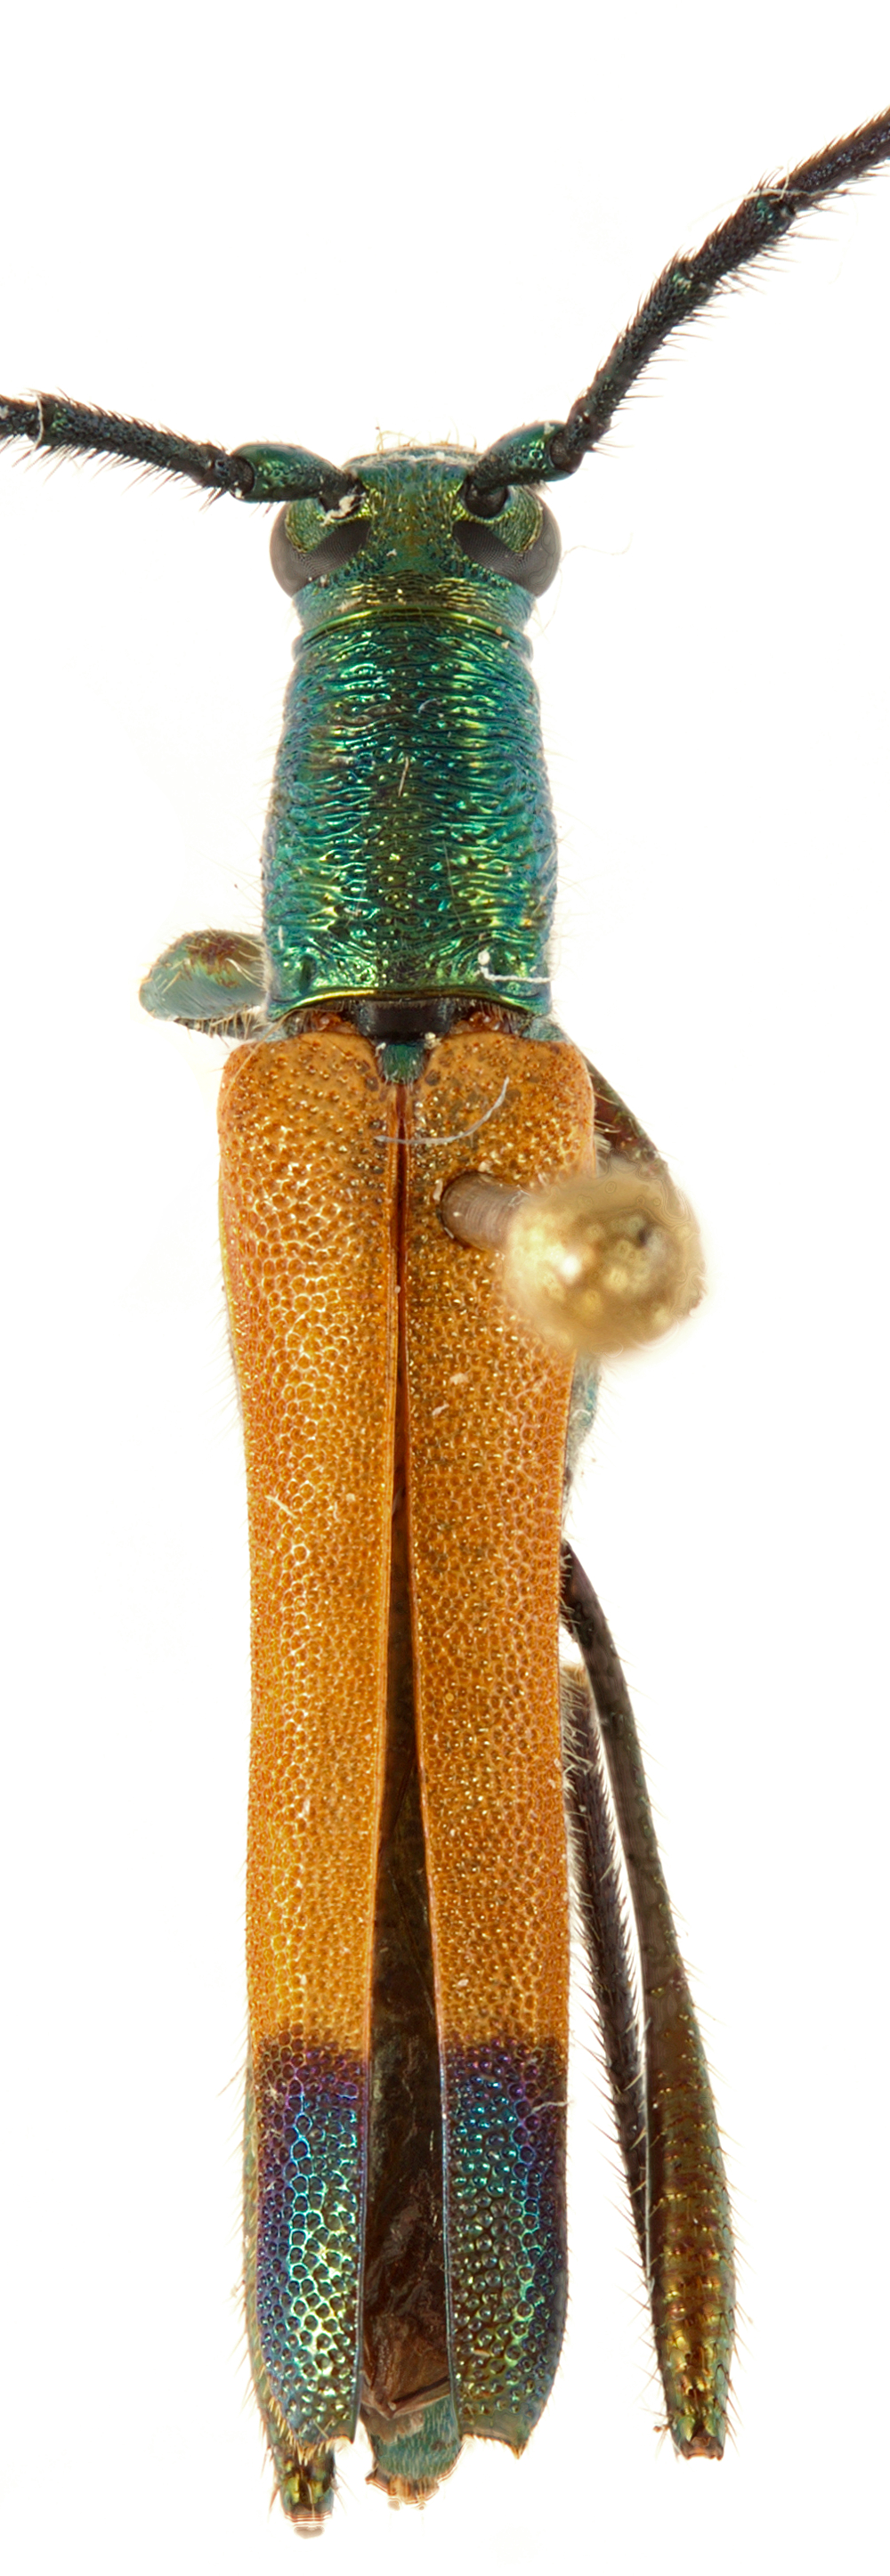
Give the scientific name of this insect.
Chrysaethe aurantipennis
